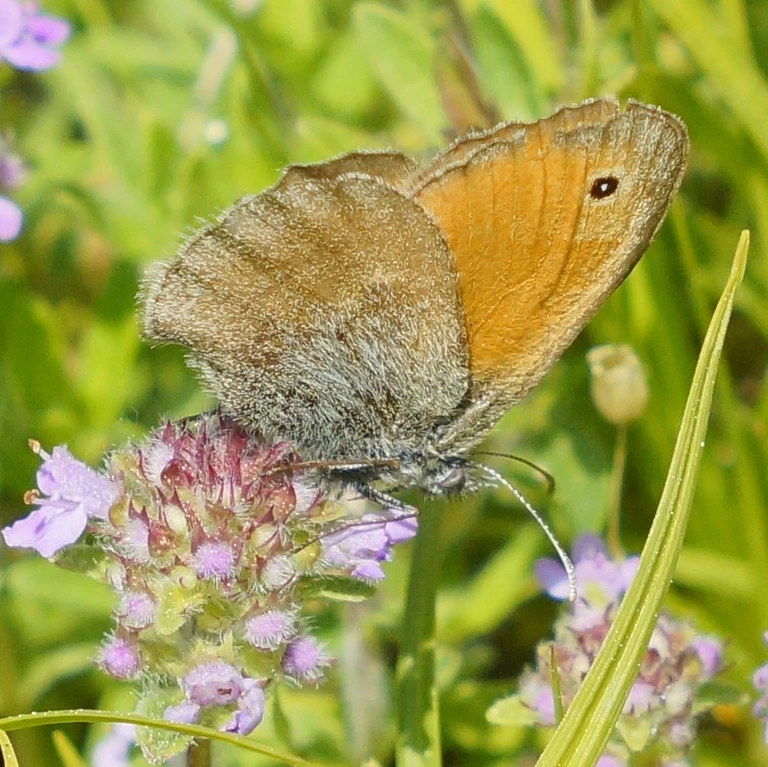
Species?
Maniola jurtina
